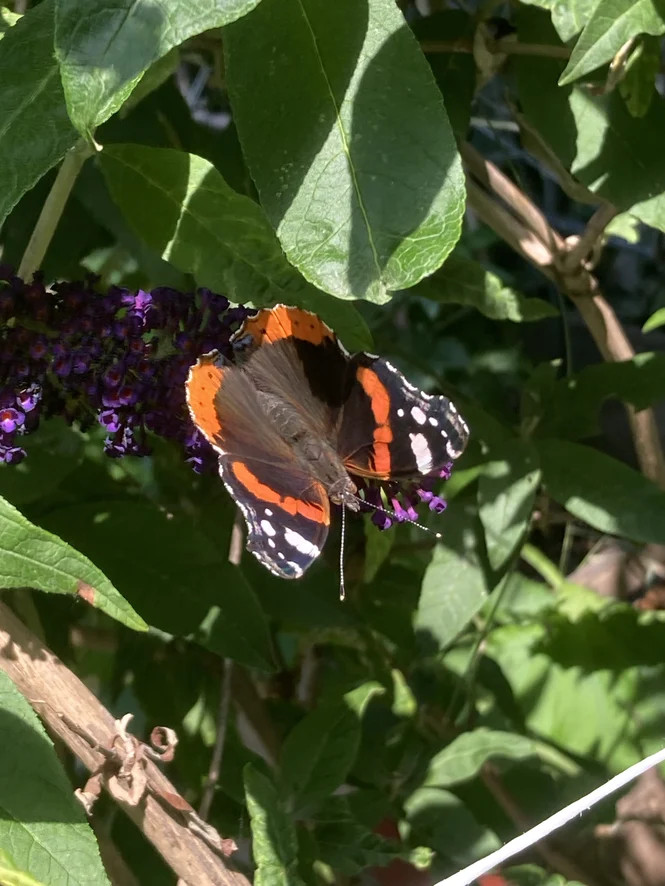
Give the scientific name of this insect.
Vanessa atalanta
